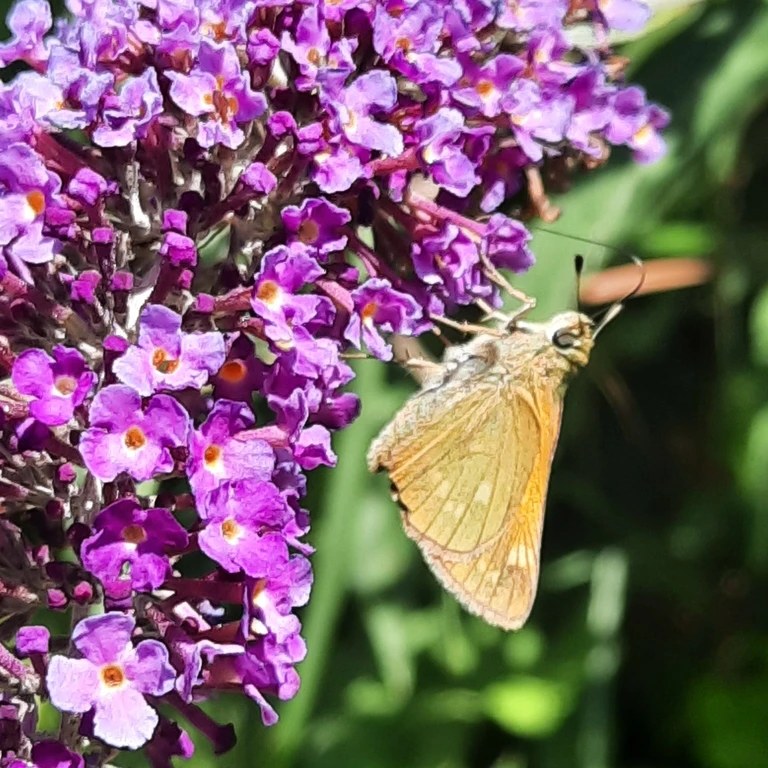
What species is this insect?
Ochlodes sylvanus (also Ochlodes venata)
